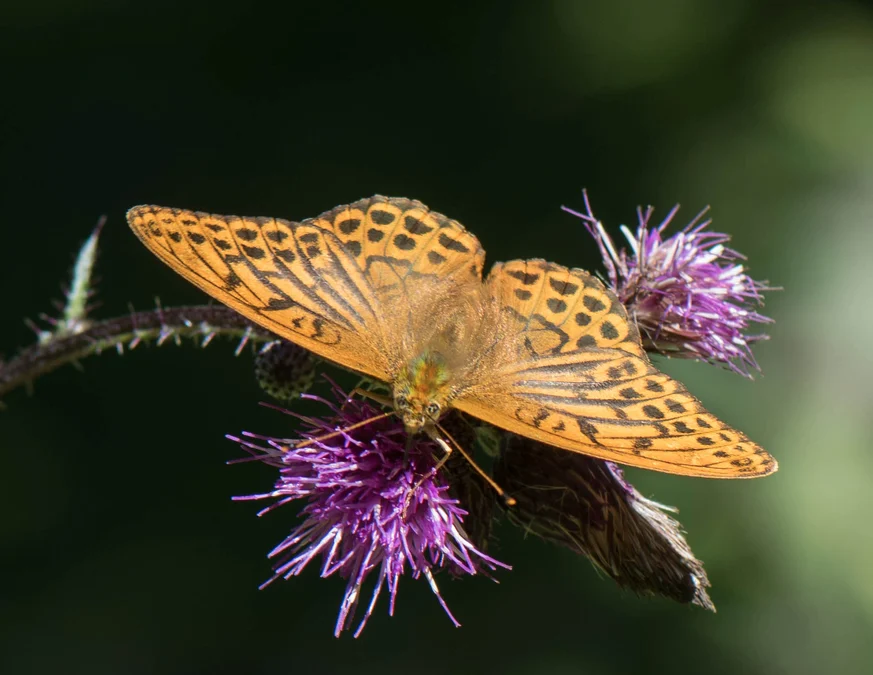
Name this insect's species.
Argynnis paphia
